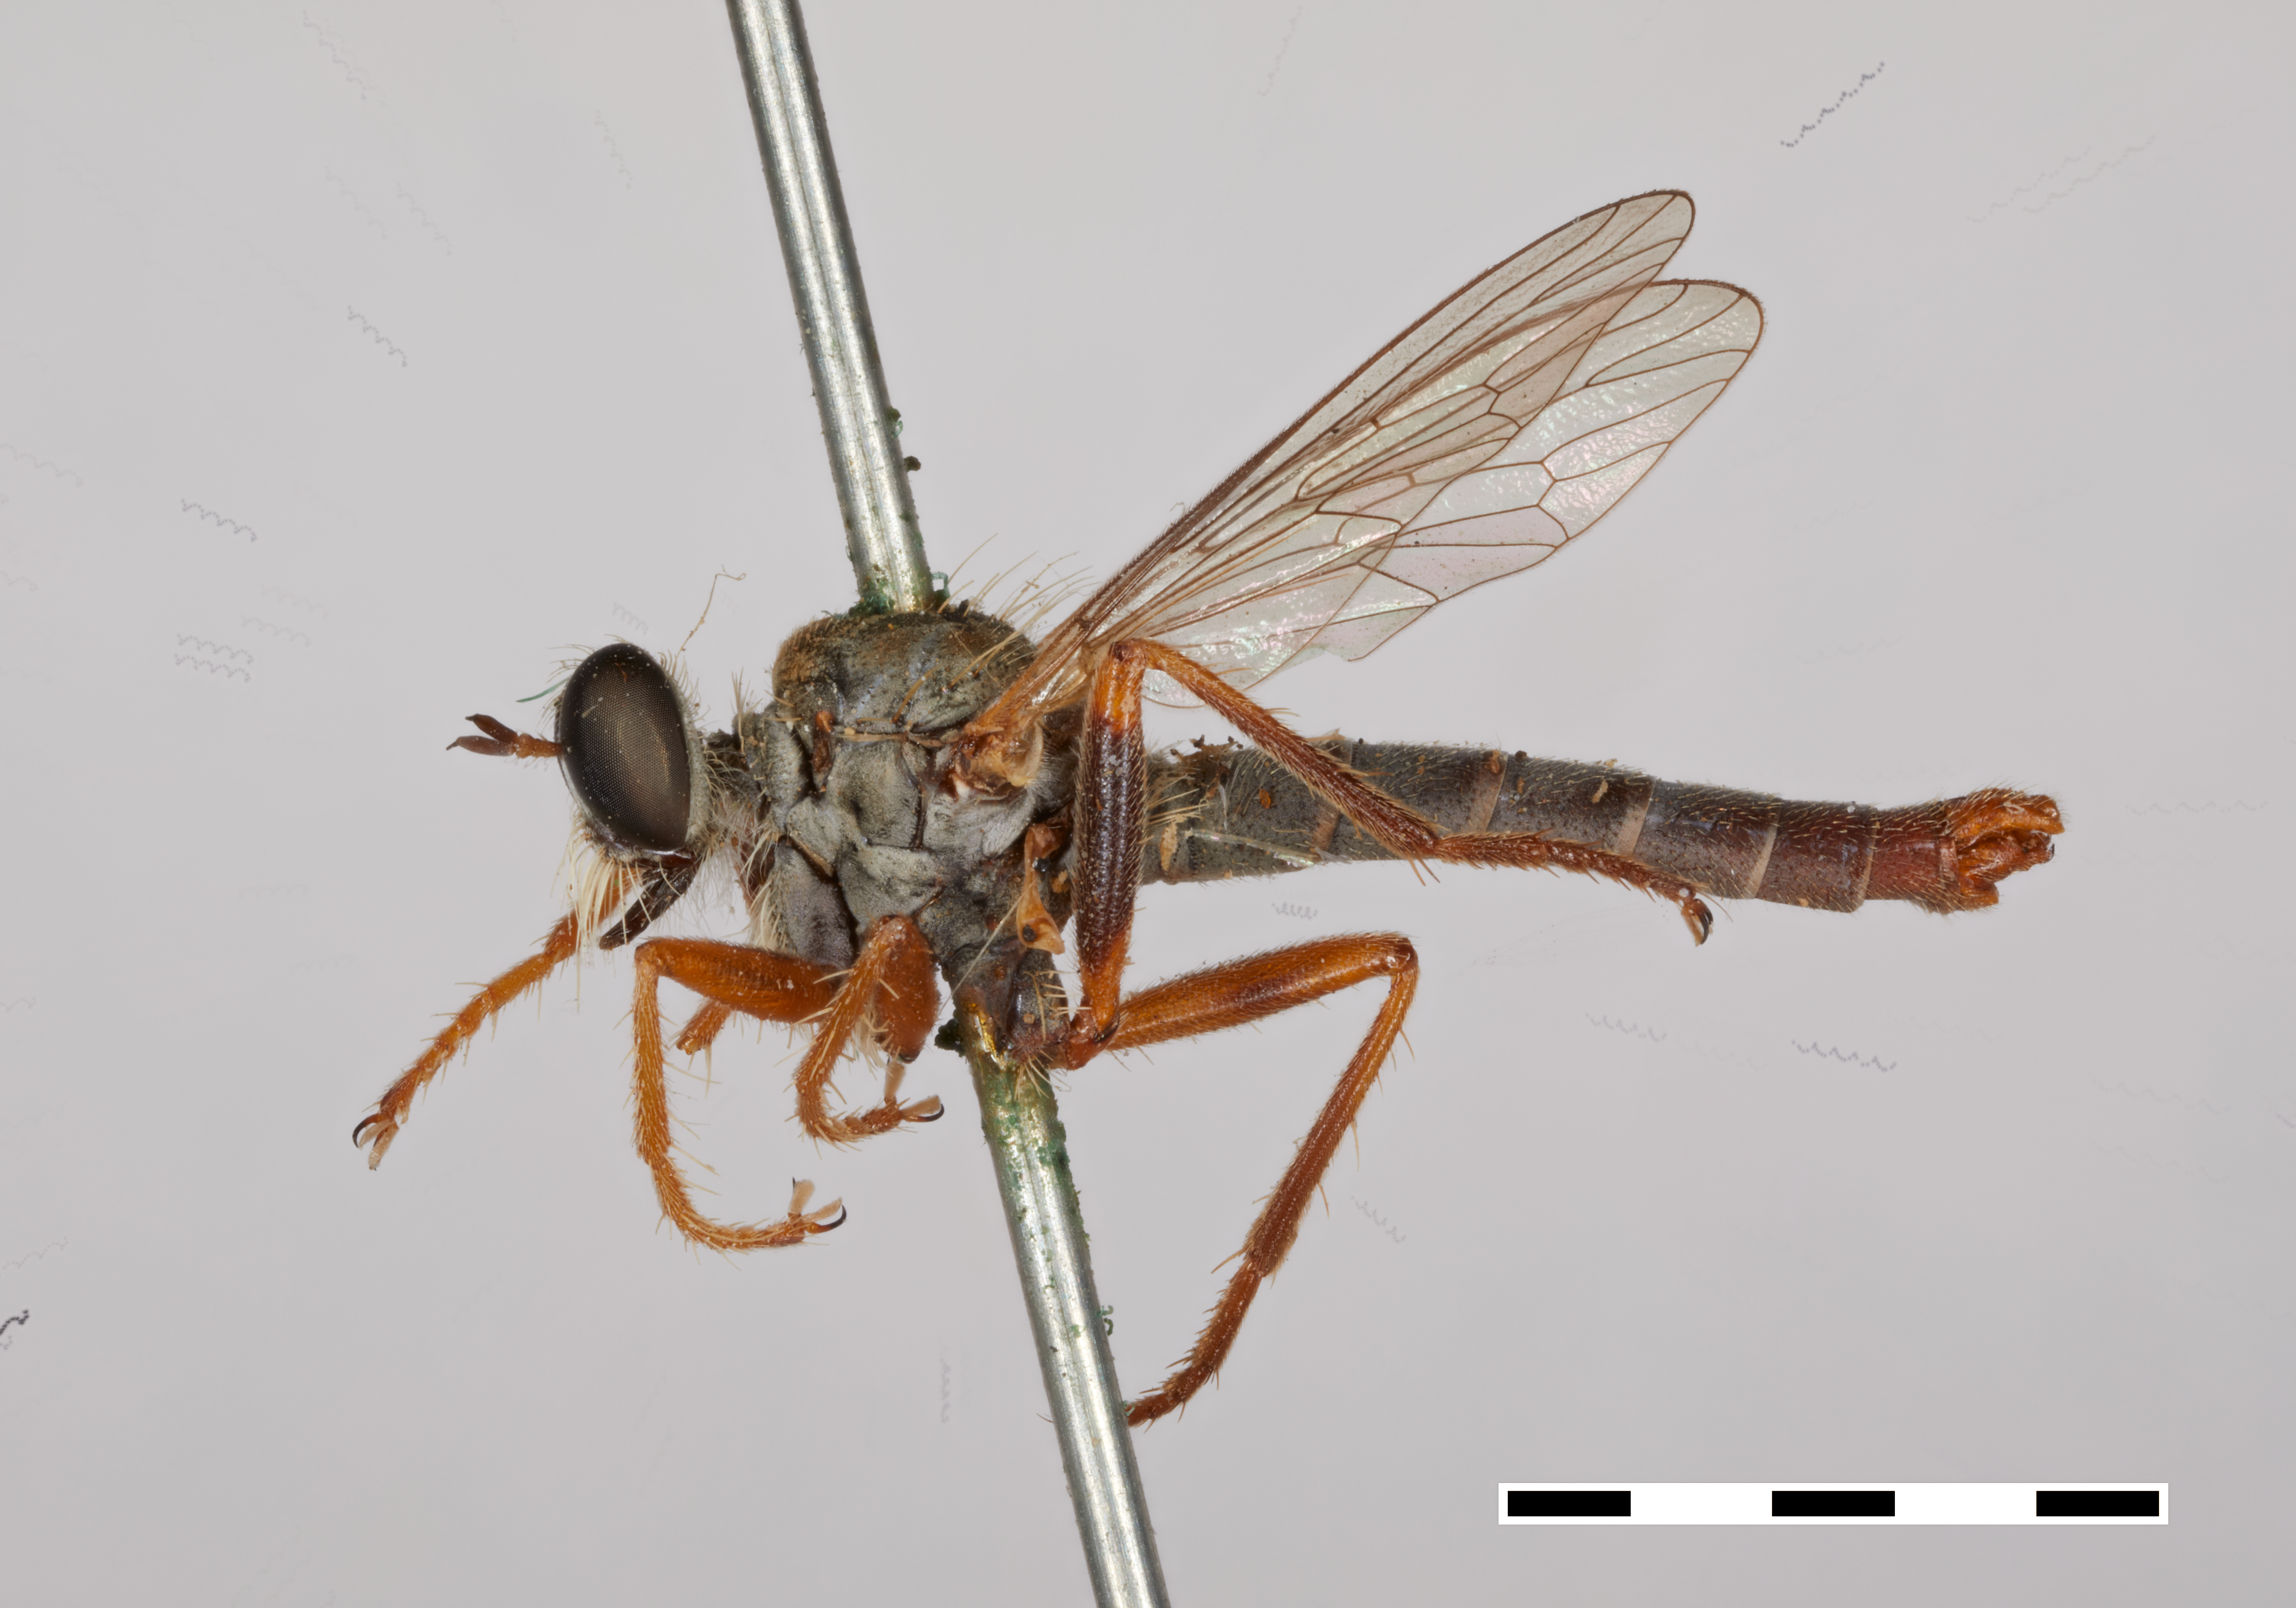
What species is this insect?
Stenopogon nigritulus
